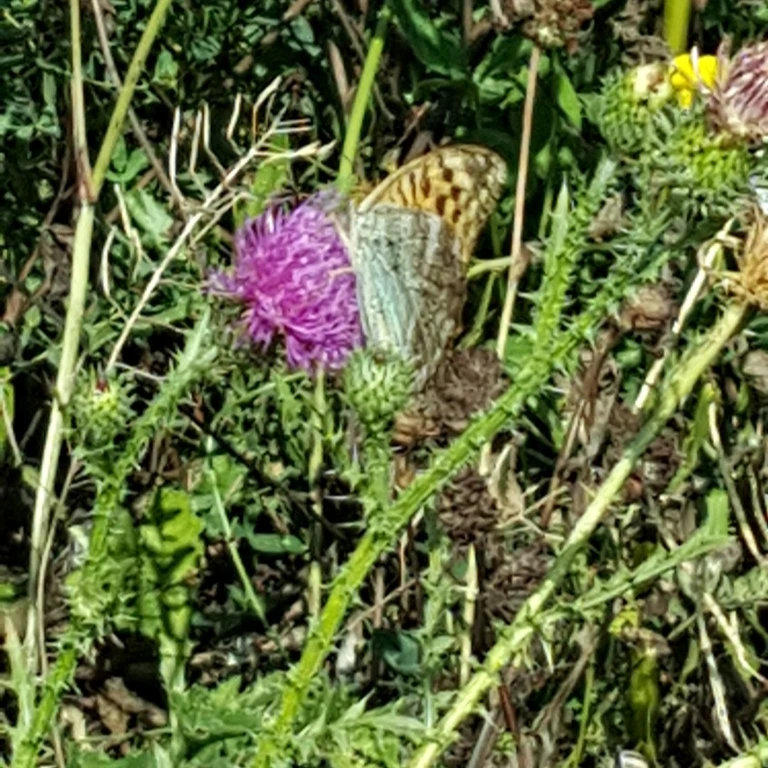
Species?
Argynnis paphia
